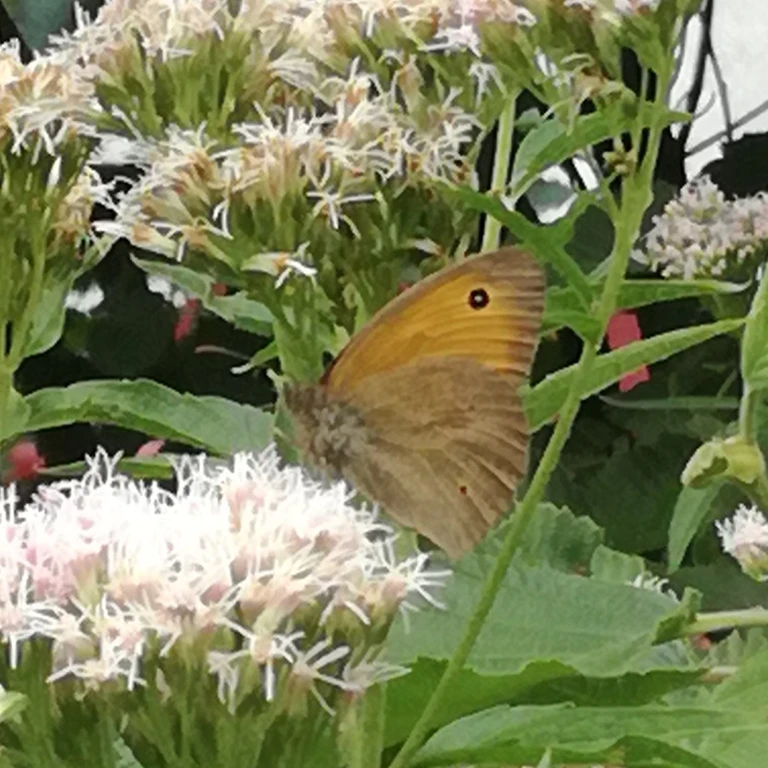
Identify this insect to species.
Maniola jurtina
